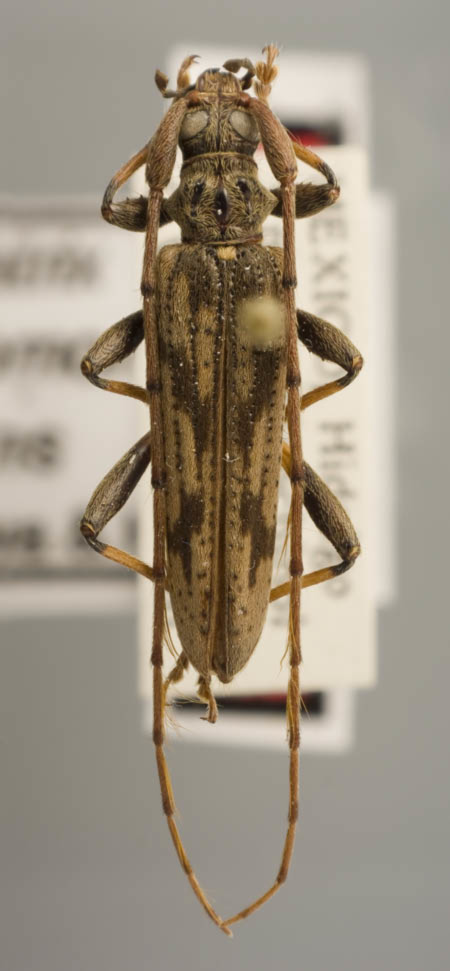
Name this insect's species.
Elytrimitatrix pubescens
